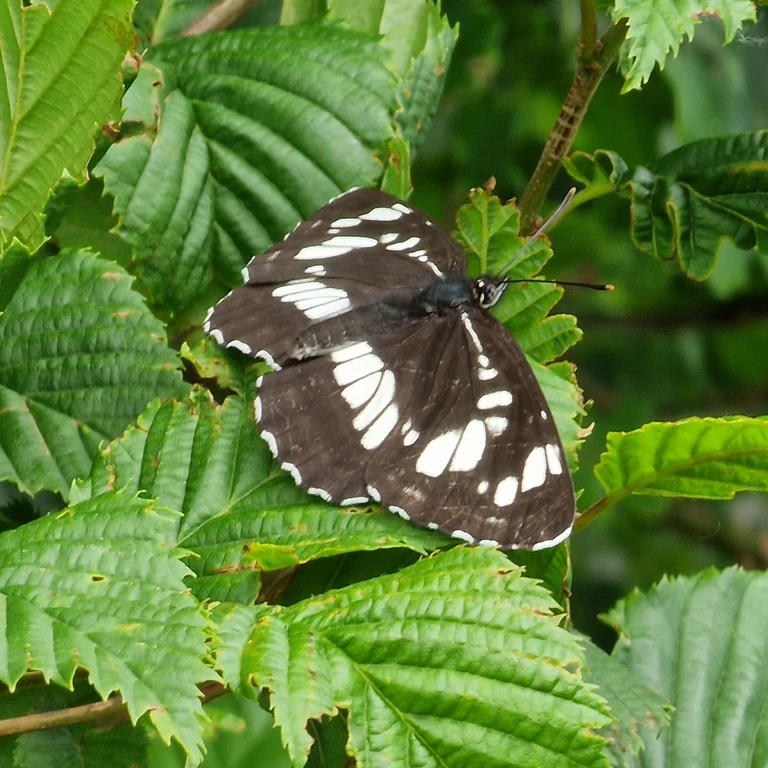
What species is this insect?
Neptis rivularis
